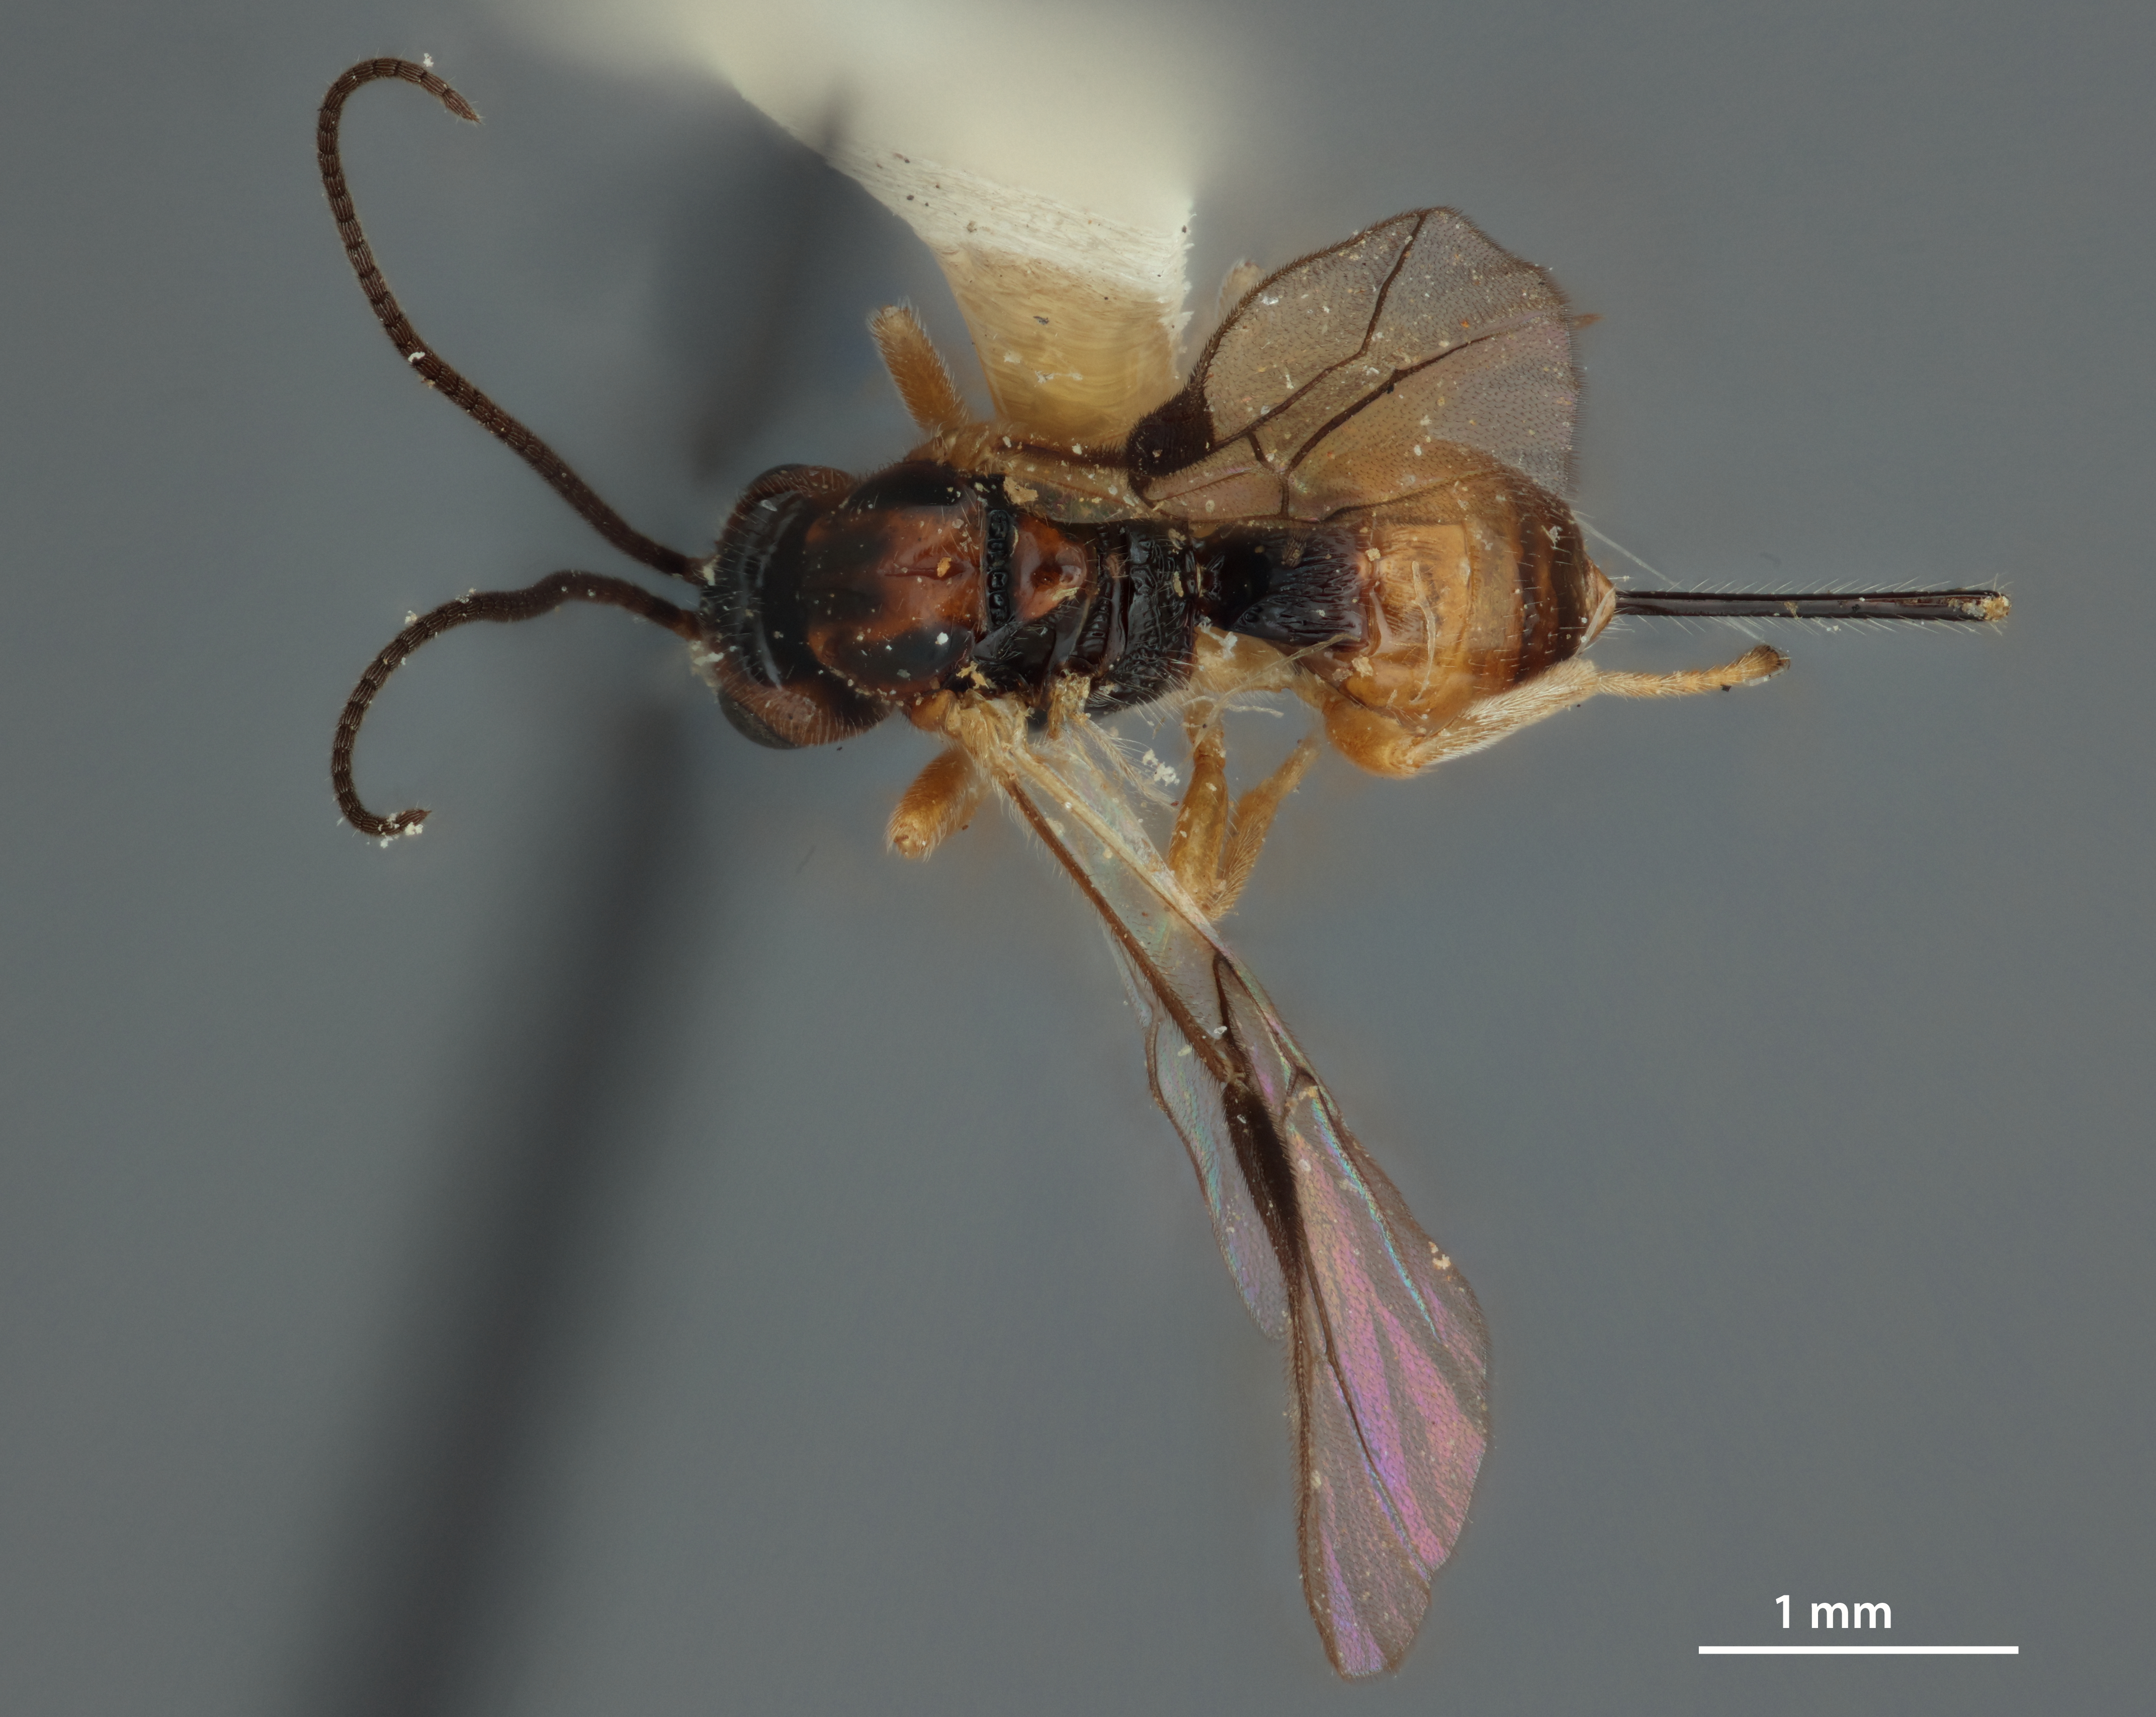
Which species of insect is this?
Opius bianchii
